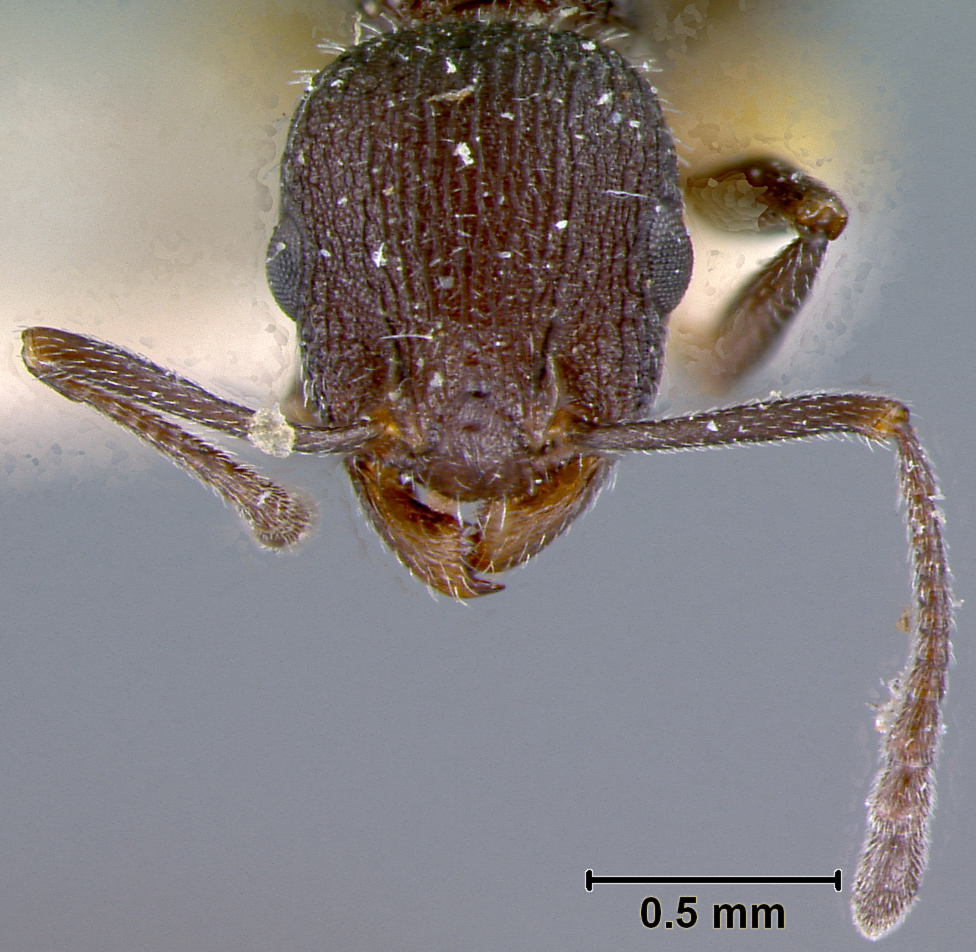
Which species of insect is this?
Leptothorax bugnioni
